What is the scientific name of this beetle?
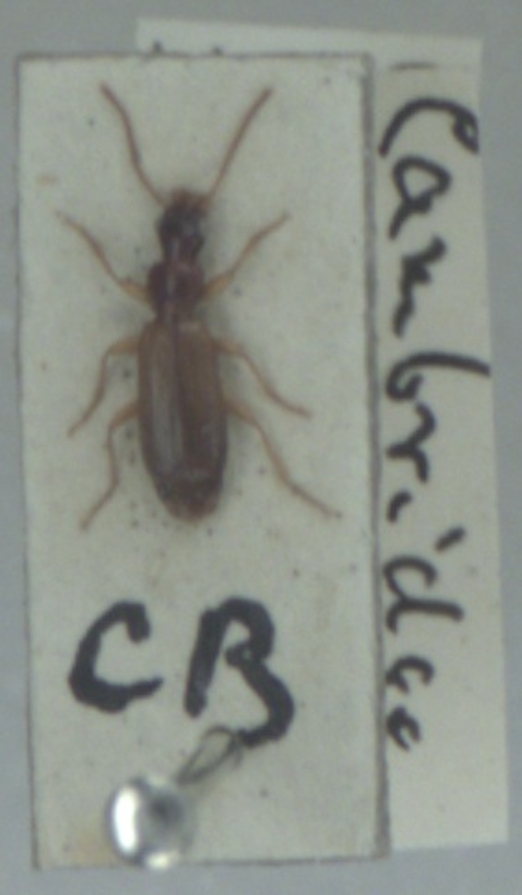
Paradromius linearis
